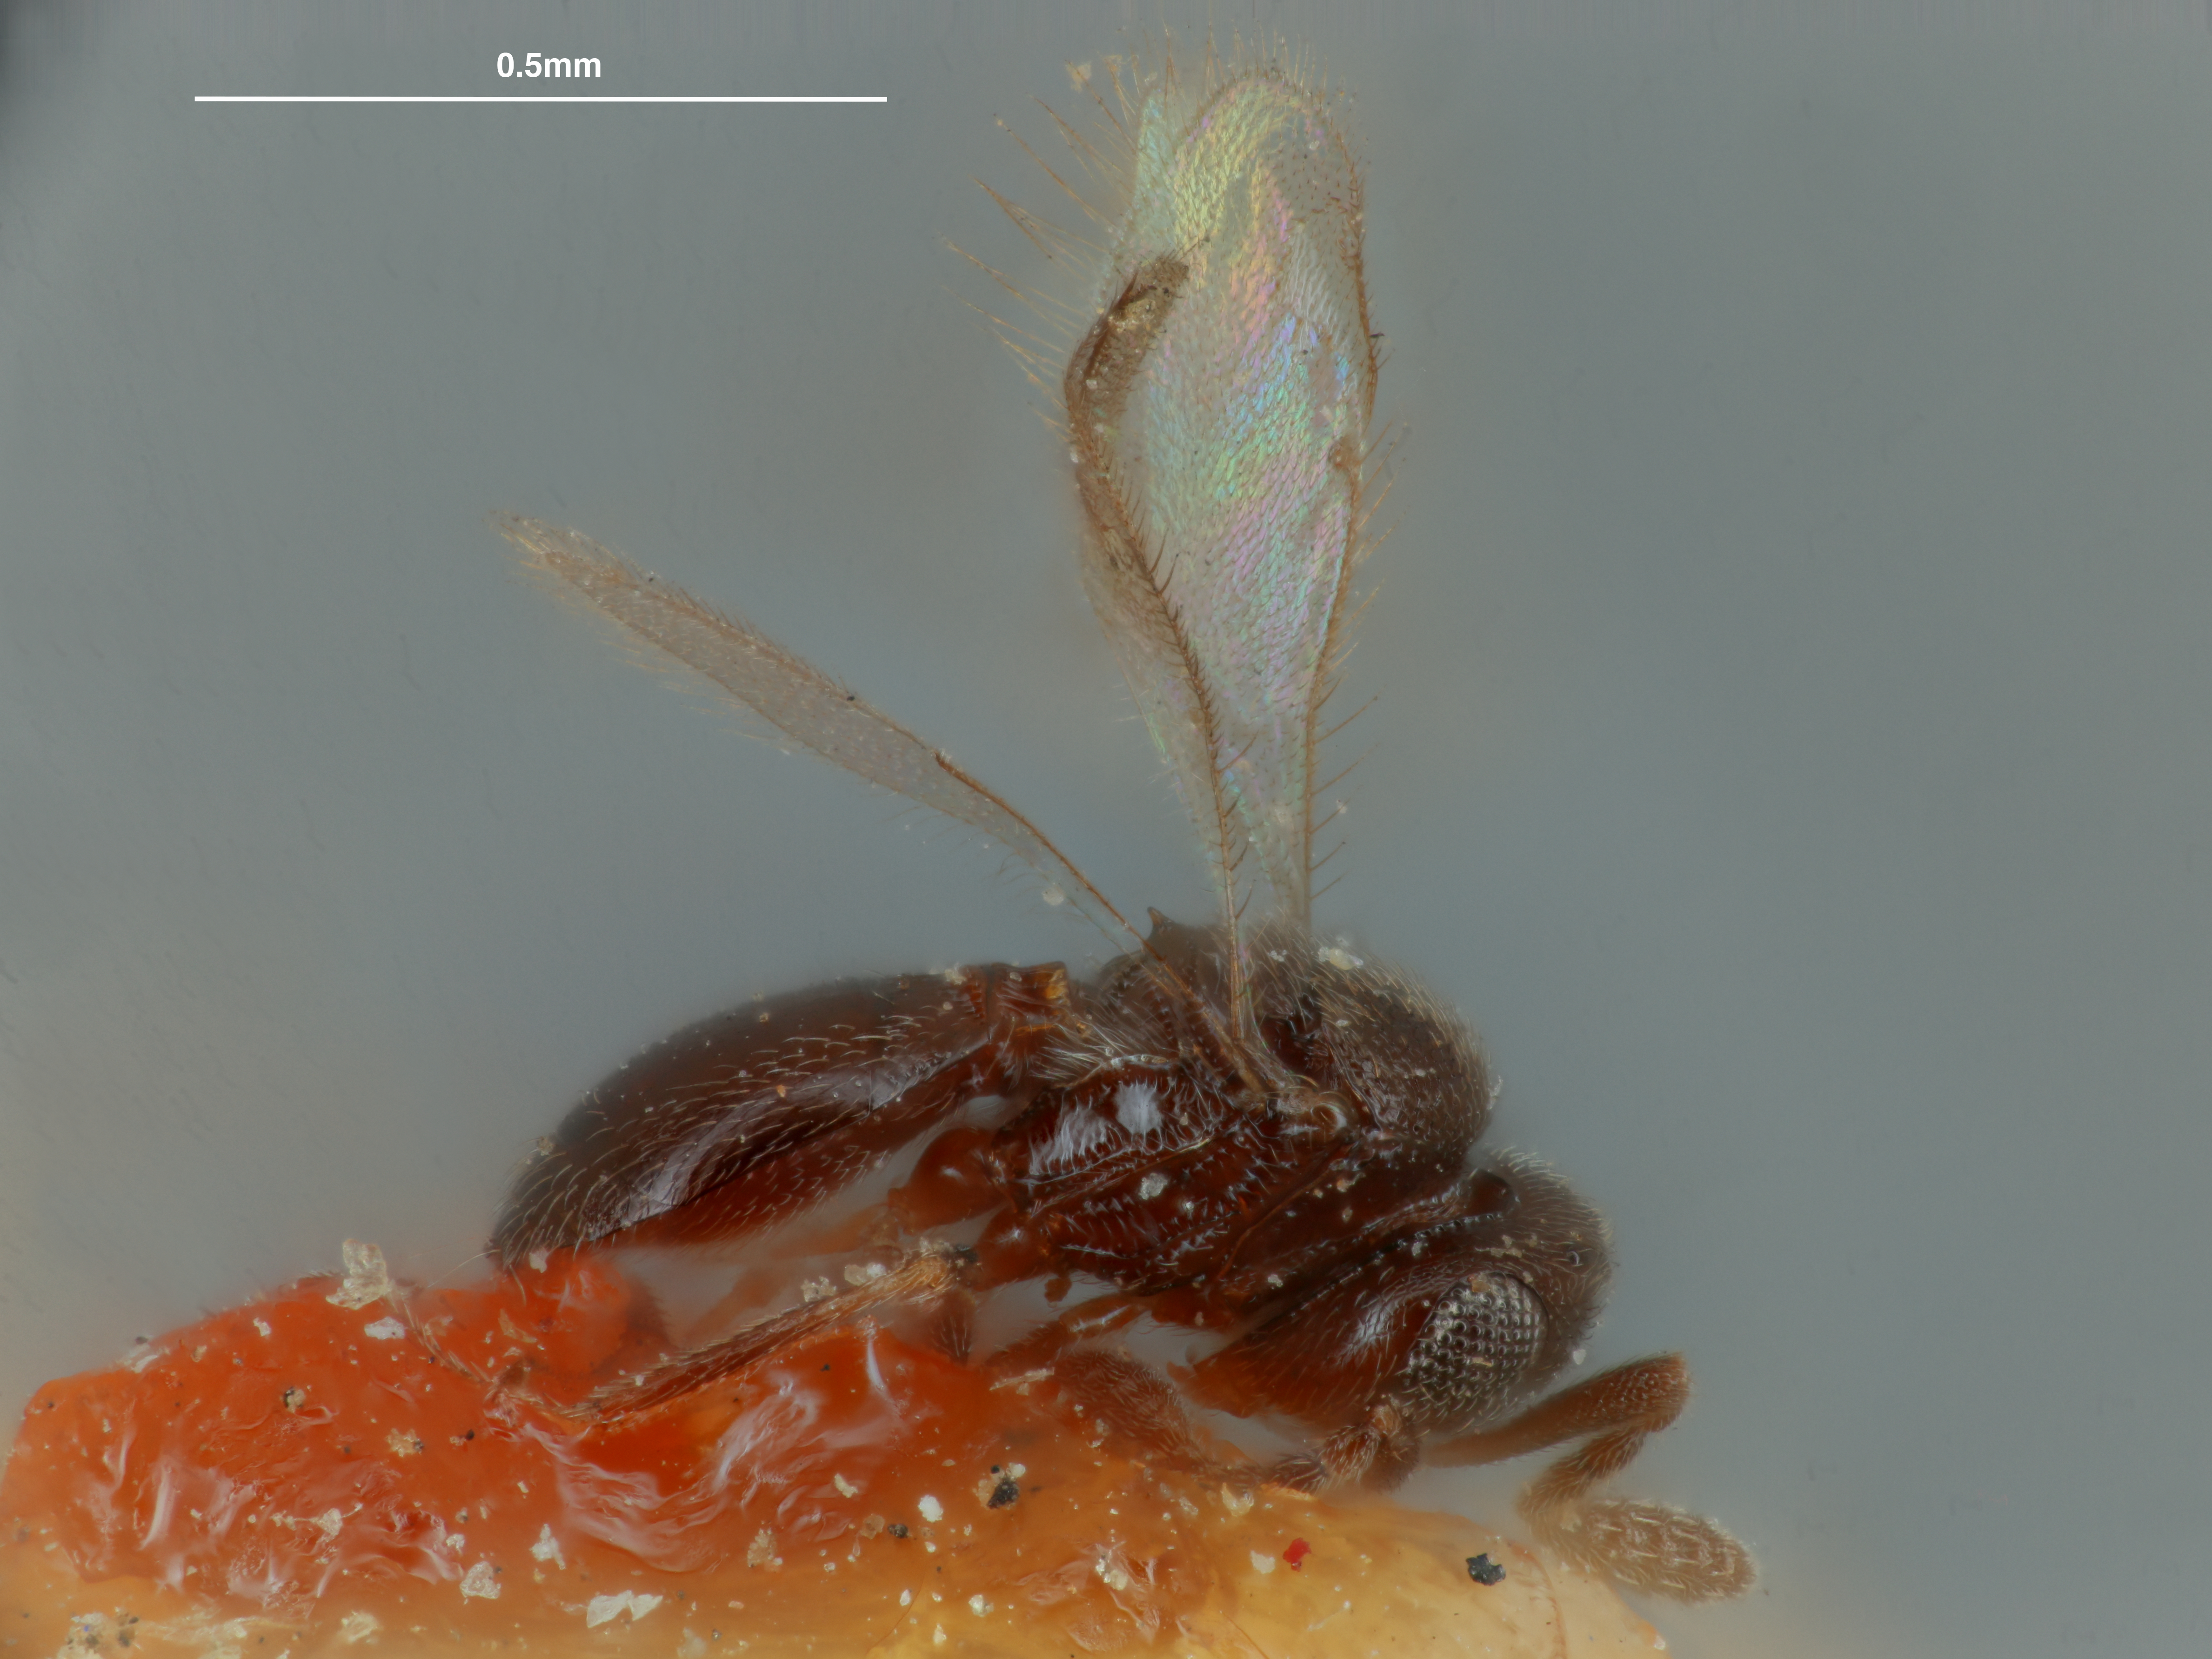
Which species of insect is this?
Prosacantha minutissima
